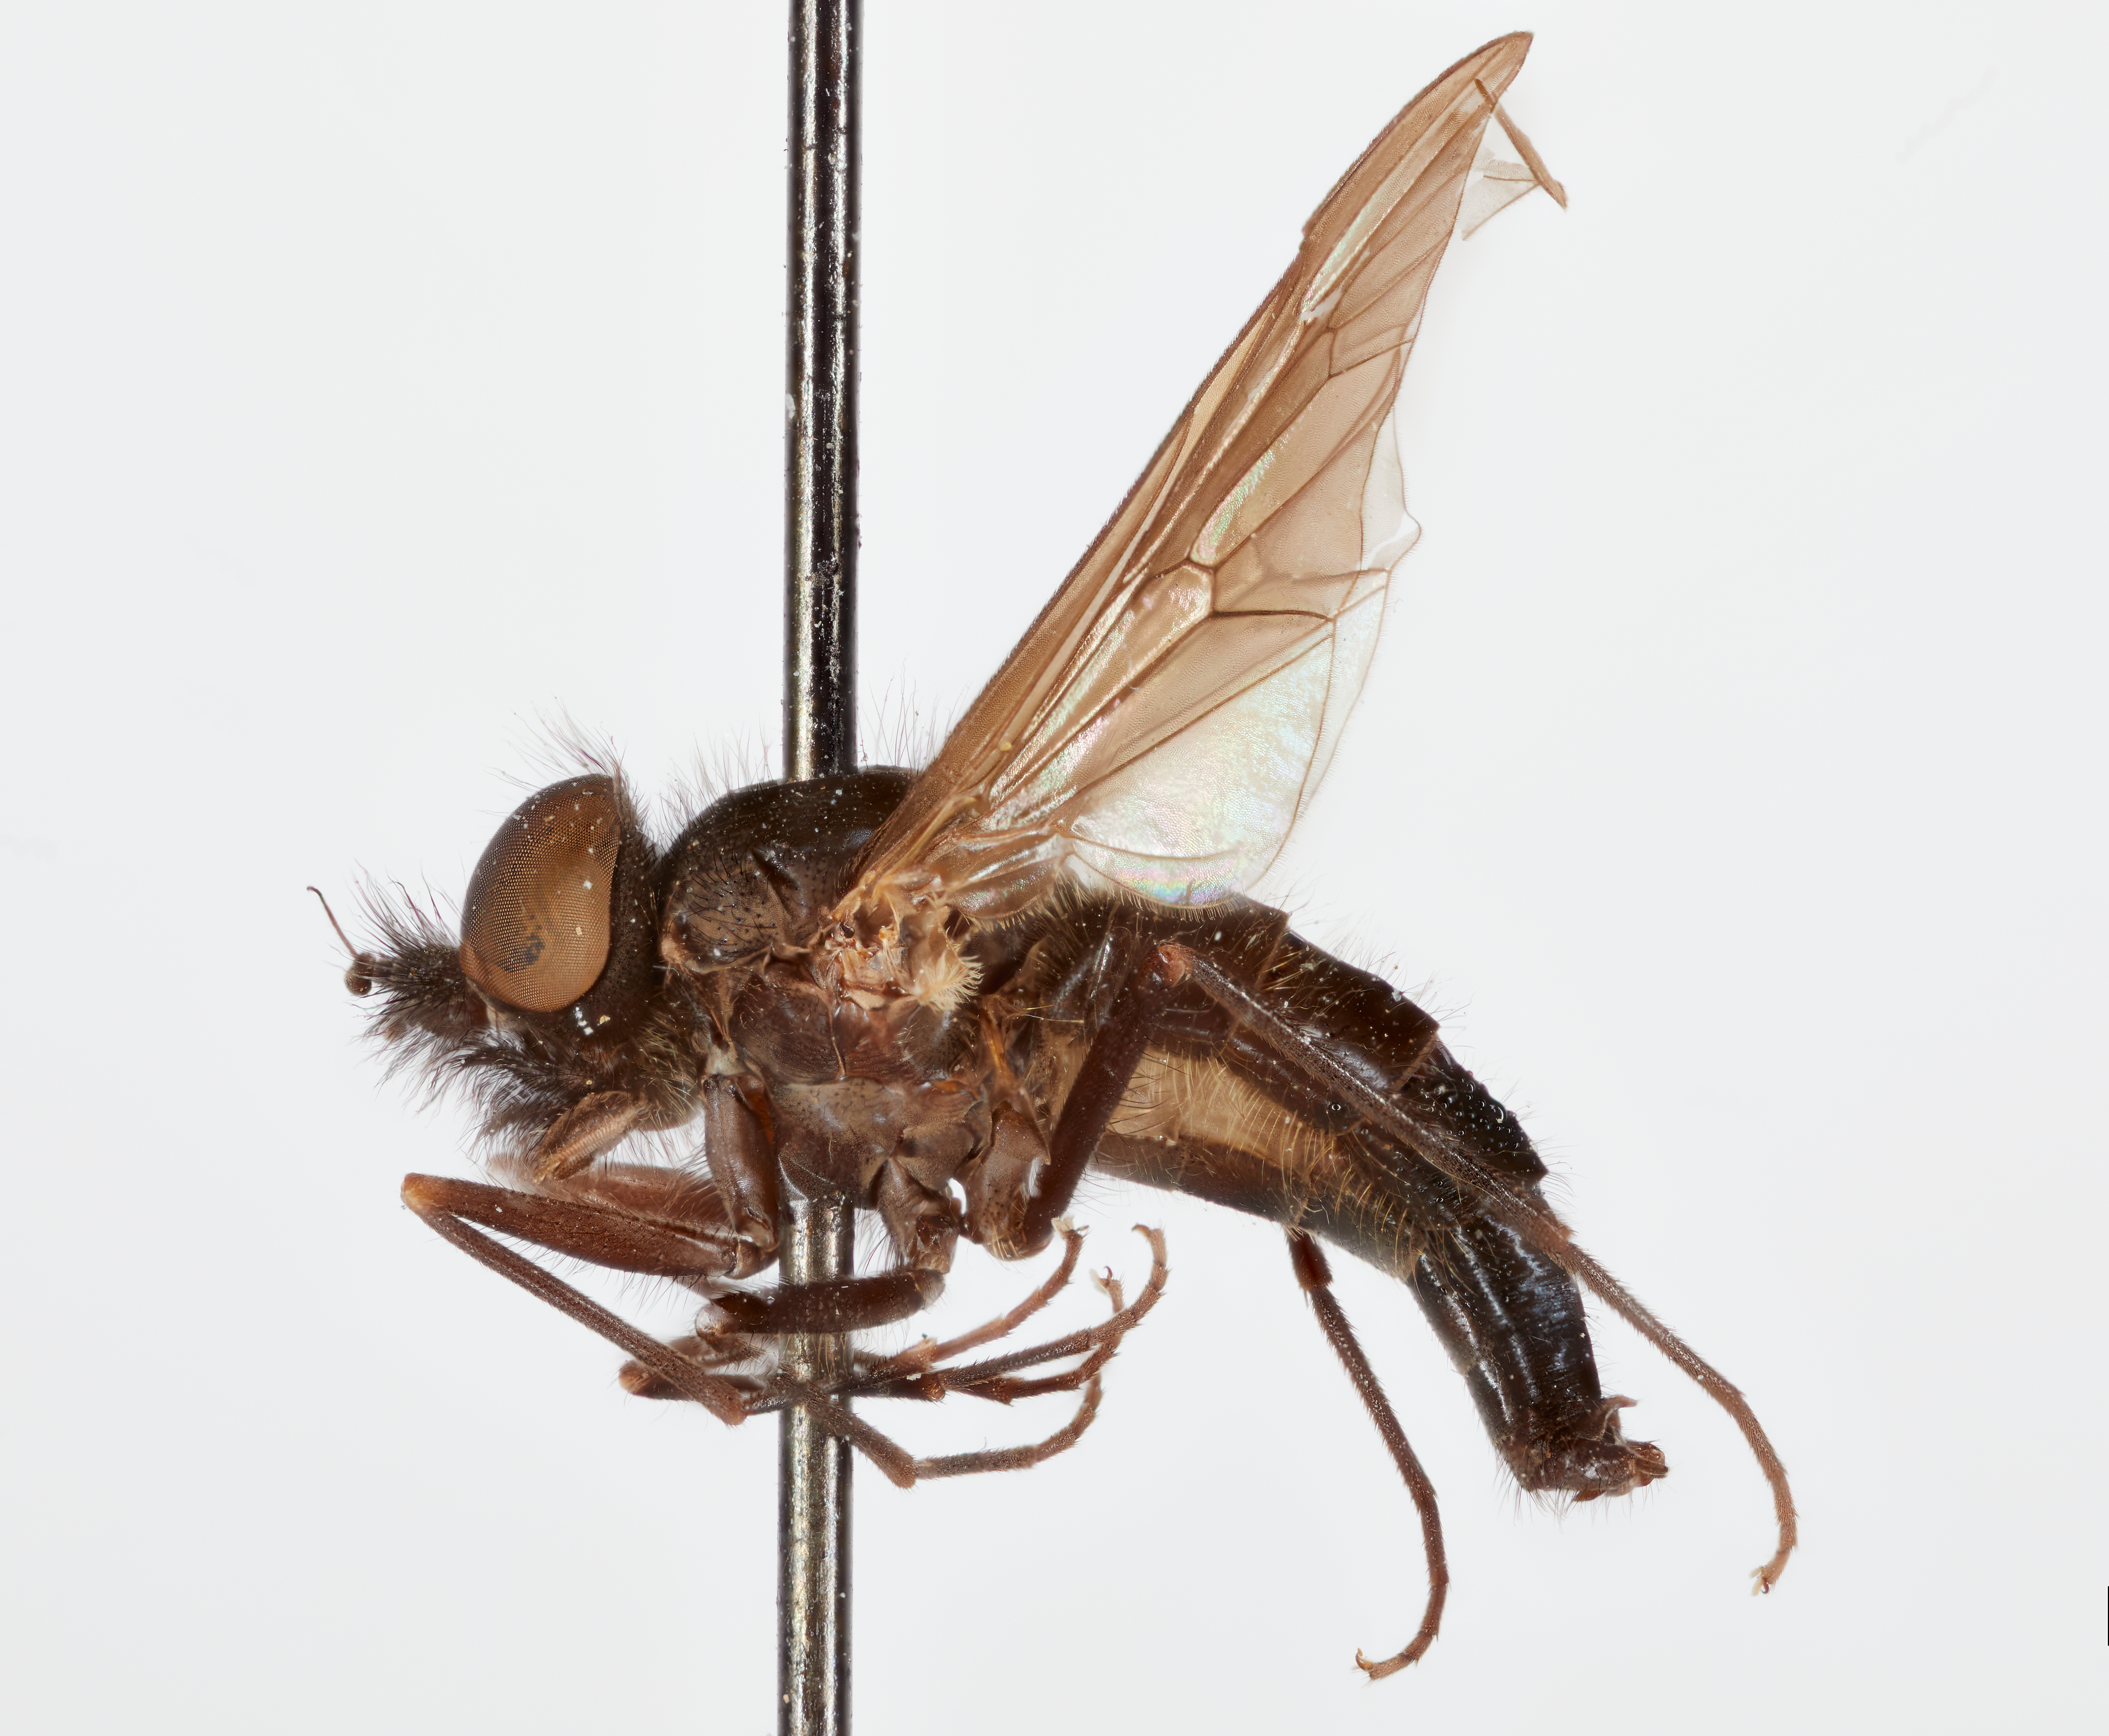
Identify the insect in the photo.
Symphoromyia kincaidi
